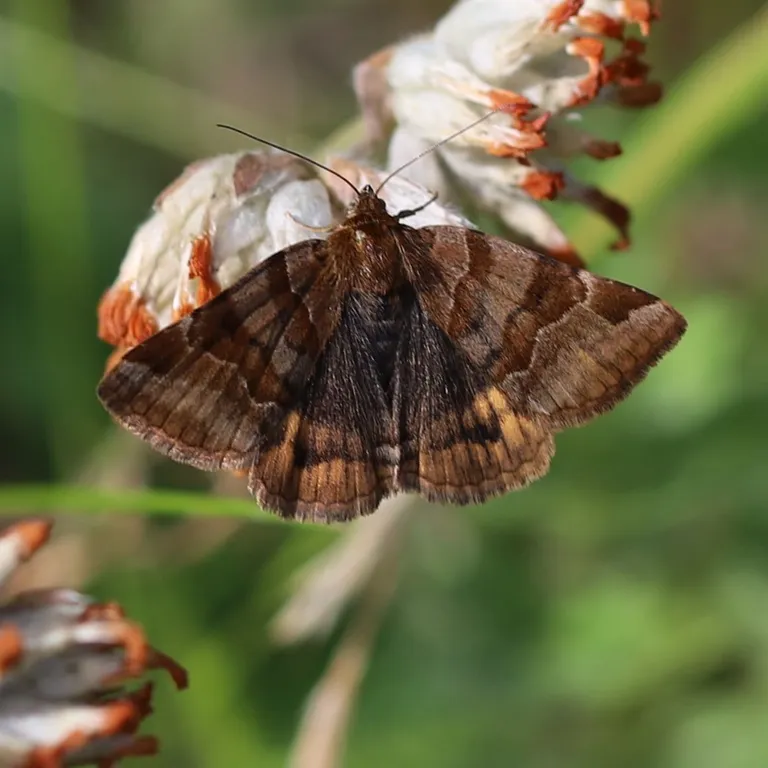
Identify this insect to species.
Euclidia glyphica
